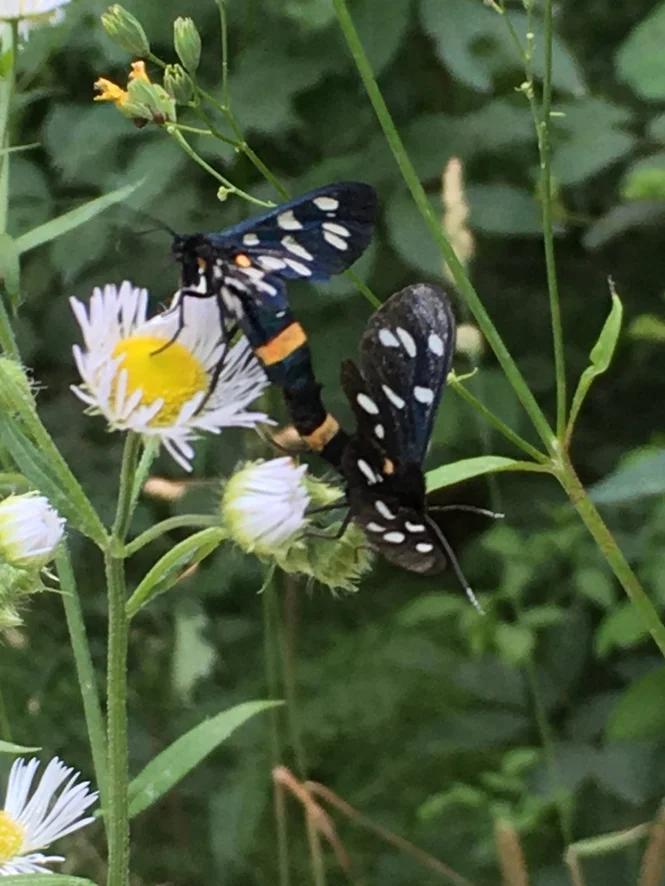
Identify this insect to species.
Amata phegea
